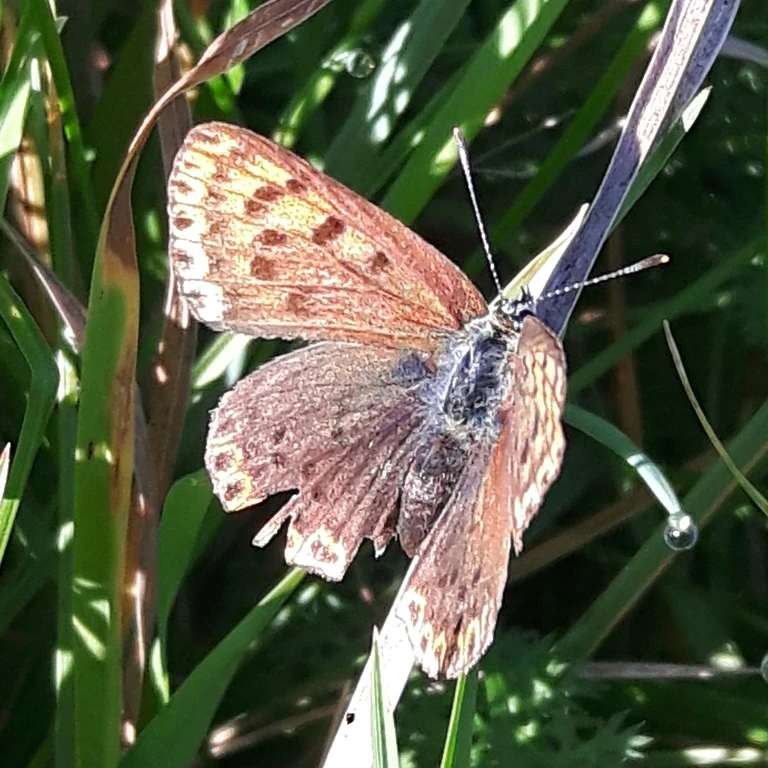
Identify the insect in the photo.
Lycaena tityrus (also Loweia tityrus)
